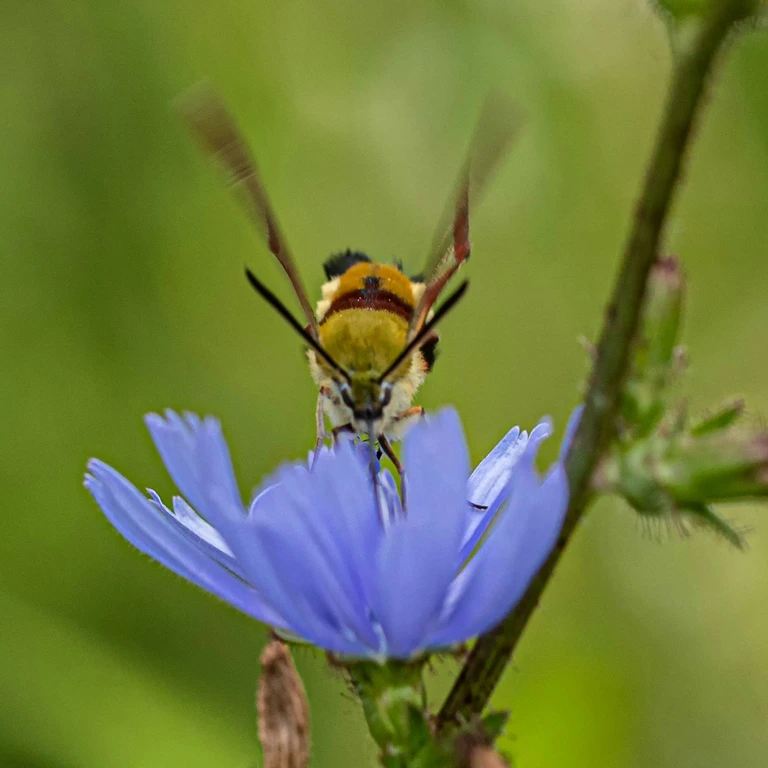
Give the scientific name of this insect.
Hemaris fuciformis
